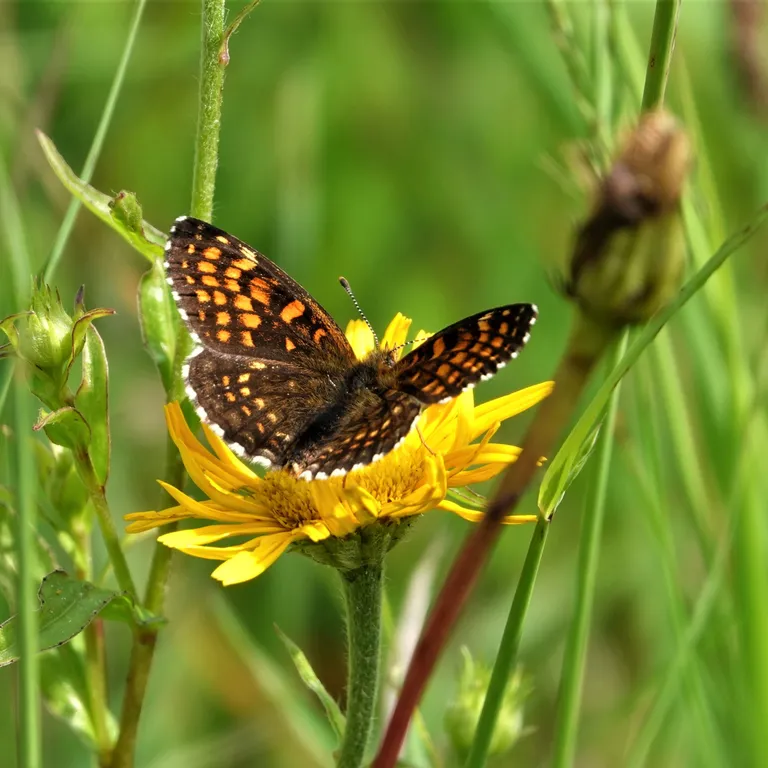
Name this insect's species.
Melitaea diamina
